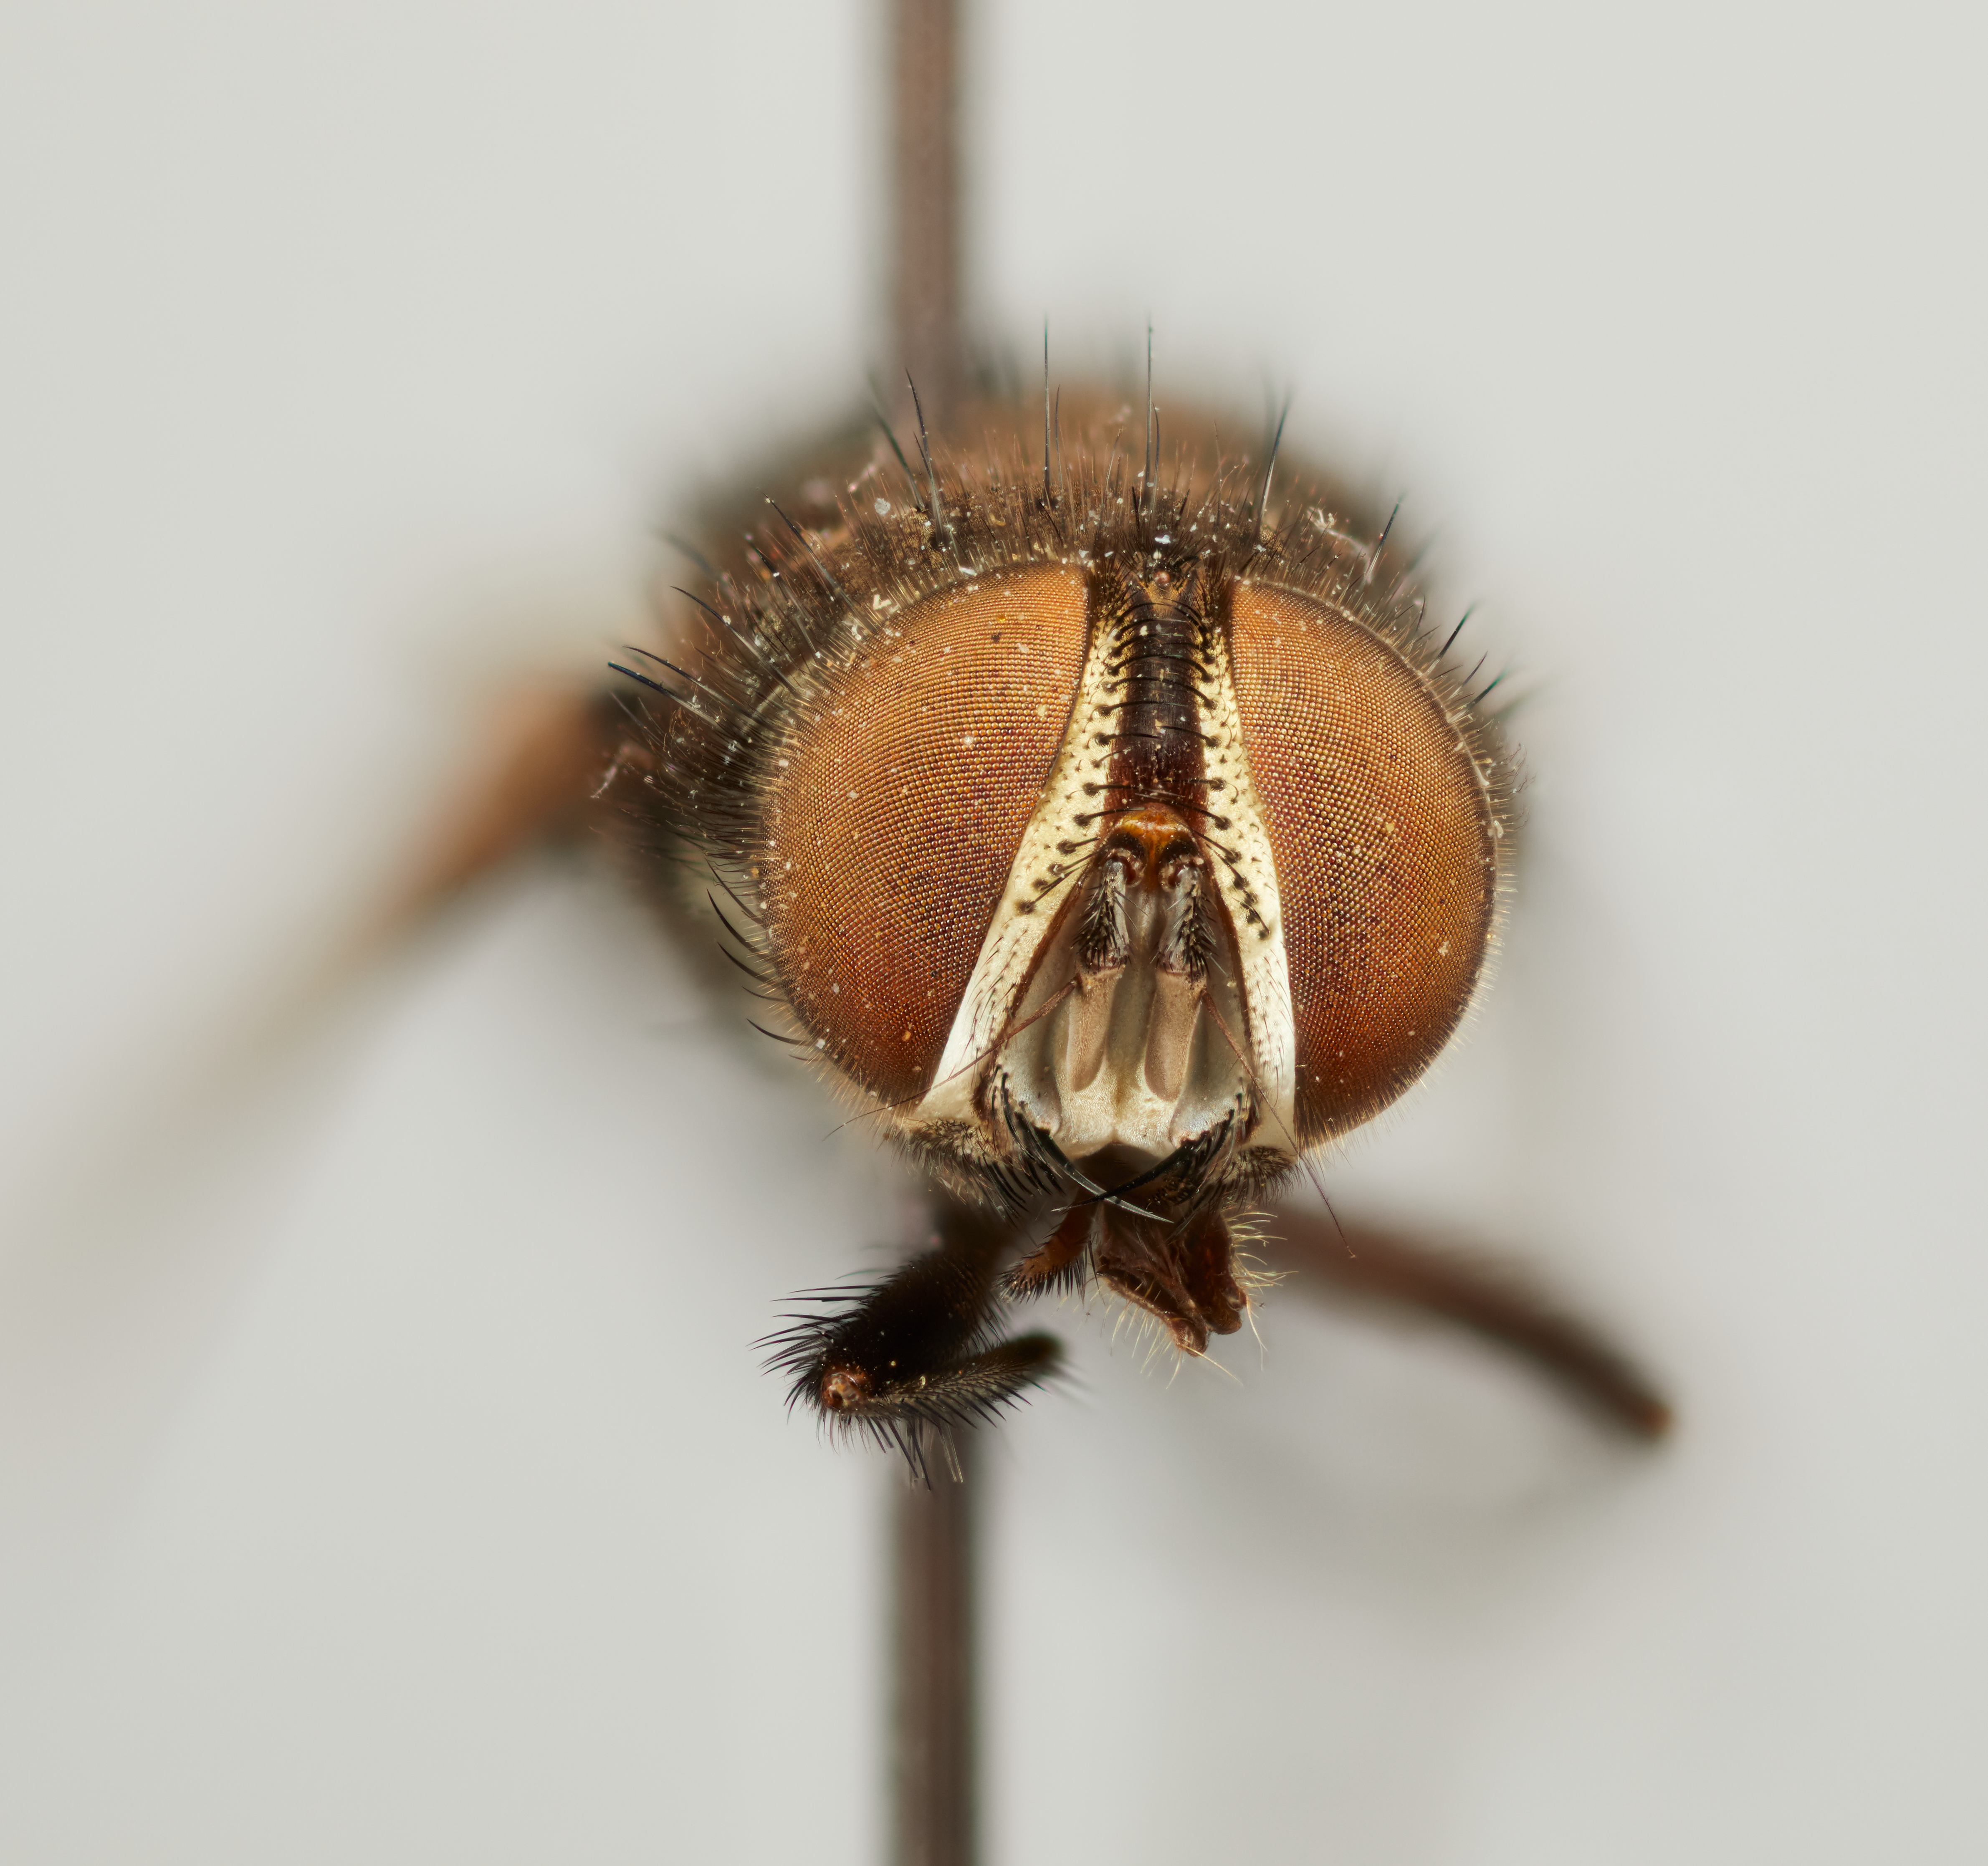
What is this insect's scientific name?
Neowinthemia abdominalis
